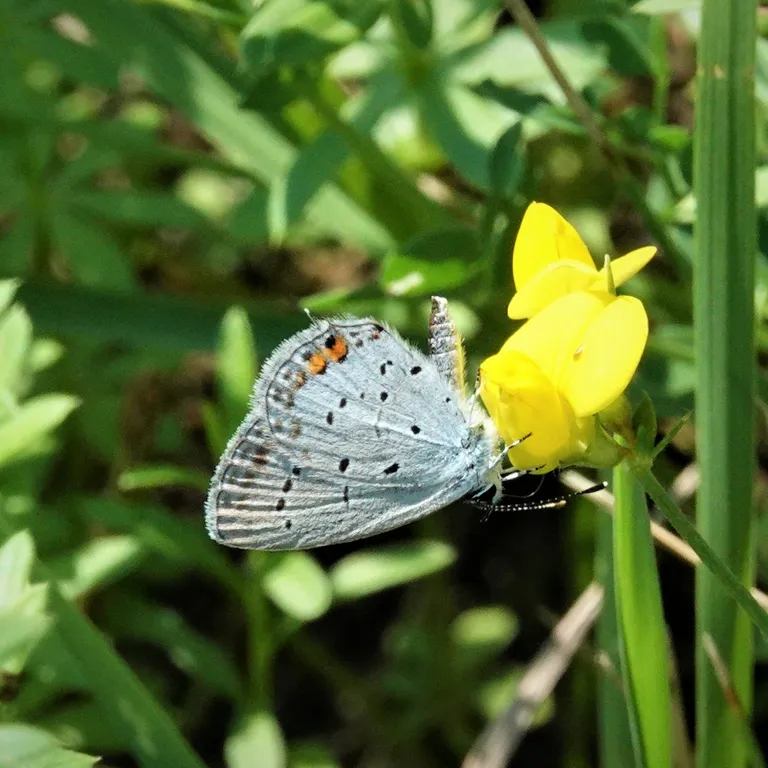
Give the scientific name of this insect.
Cupido argiades (also Elkalyce argiades)
